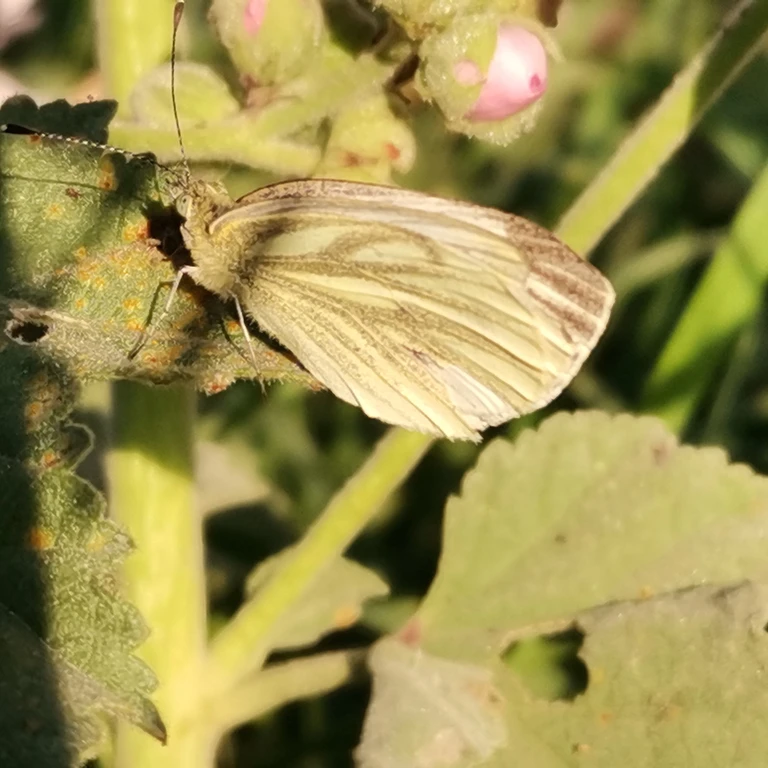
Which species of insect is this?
Pieris napi
